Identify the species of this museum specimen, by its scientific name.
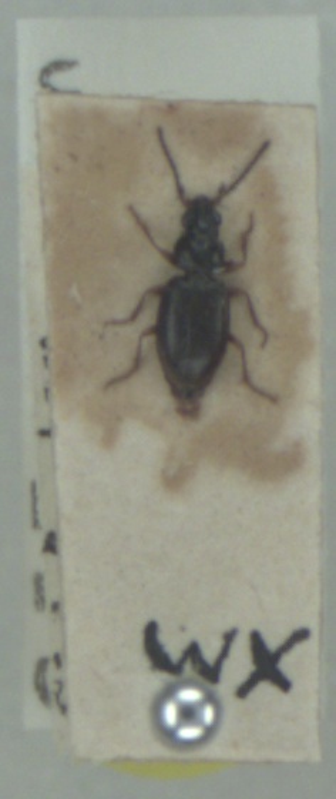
Bembidion clarkei
